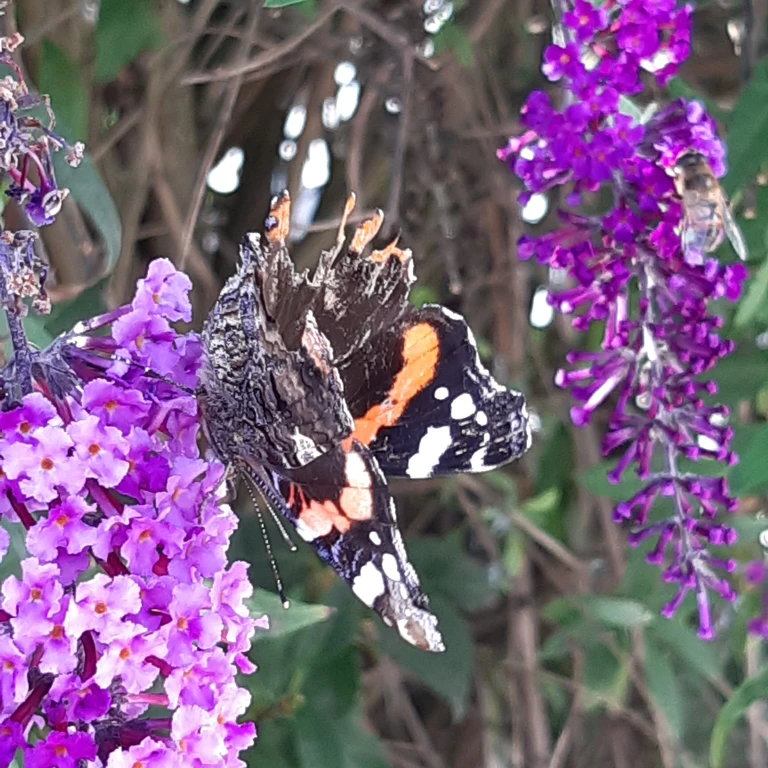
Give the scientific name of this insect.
Vanessa atalanta
